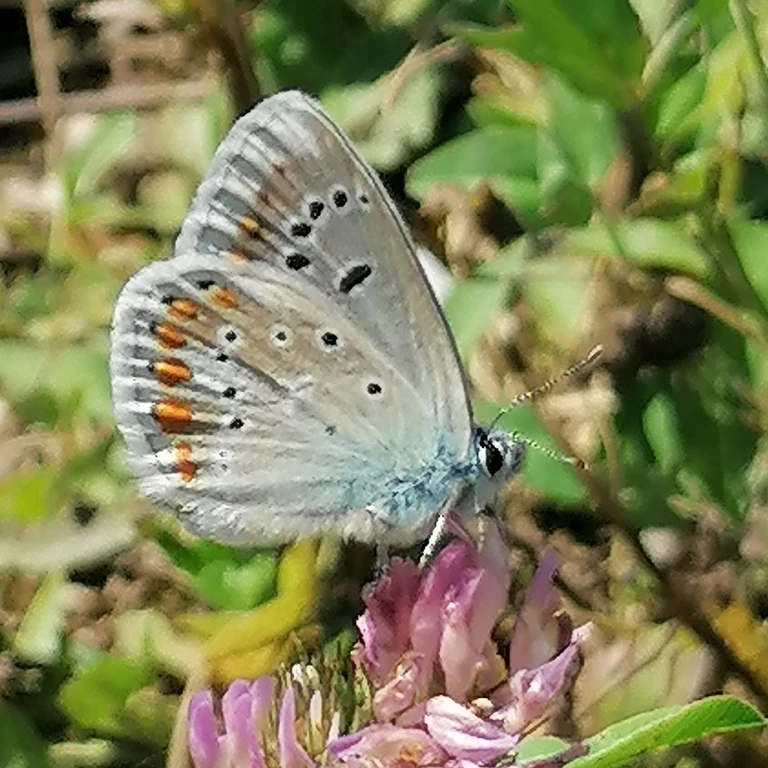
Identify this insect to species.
Polyommatus dorylas
